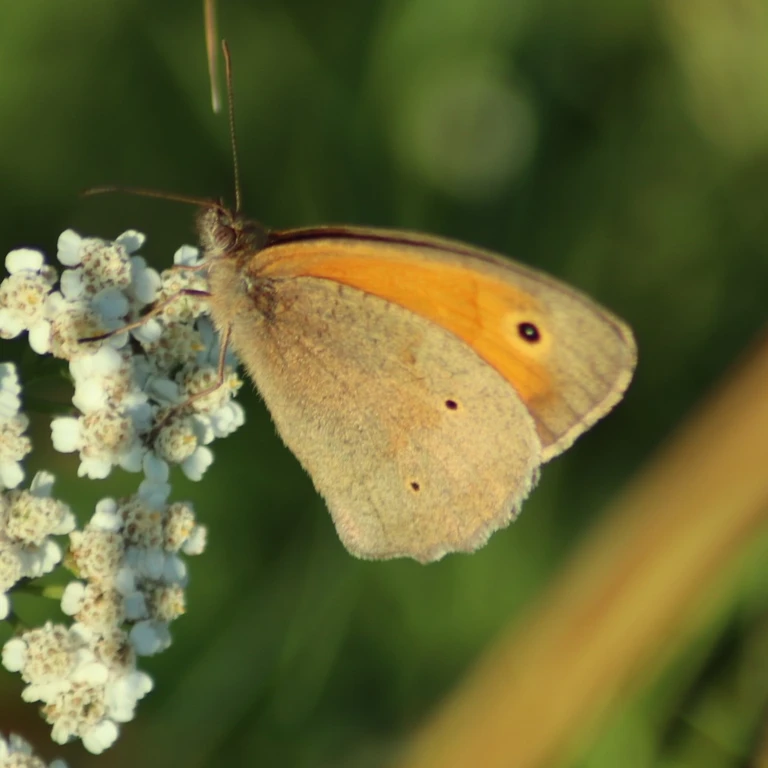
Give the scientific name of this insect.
Maniola jurtina
